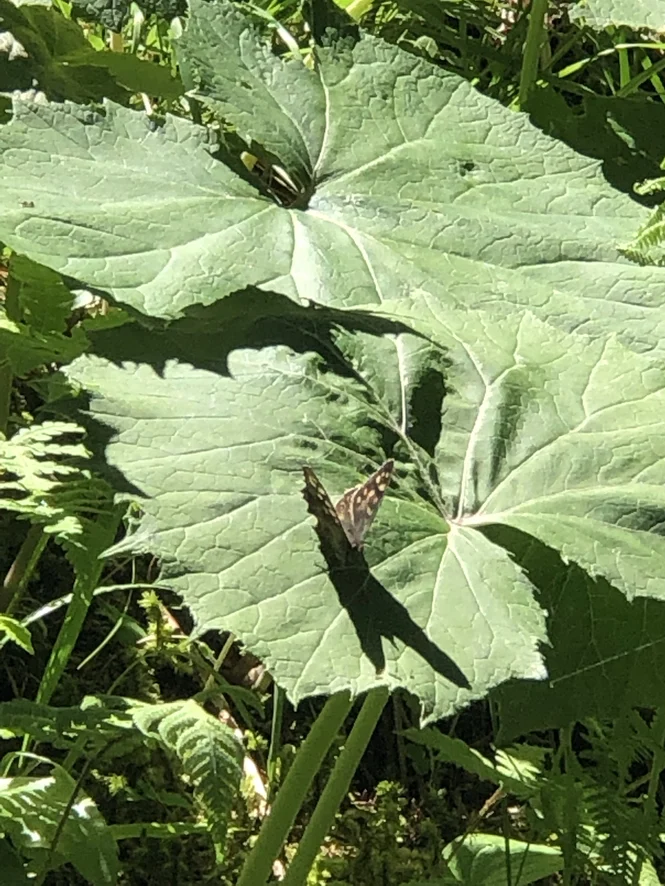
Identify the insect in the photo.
Pararge aegeria
